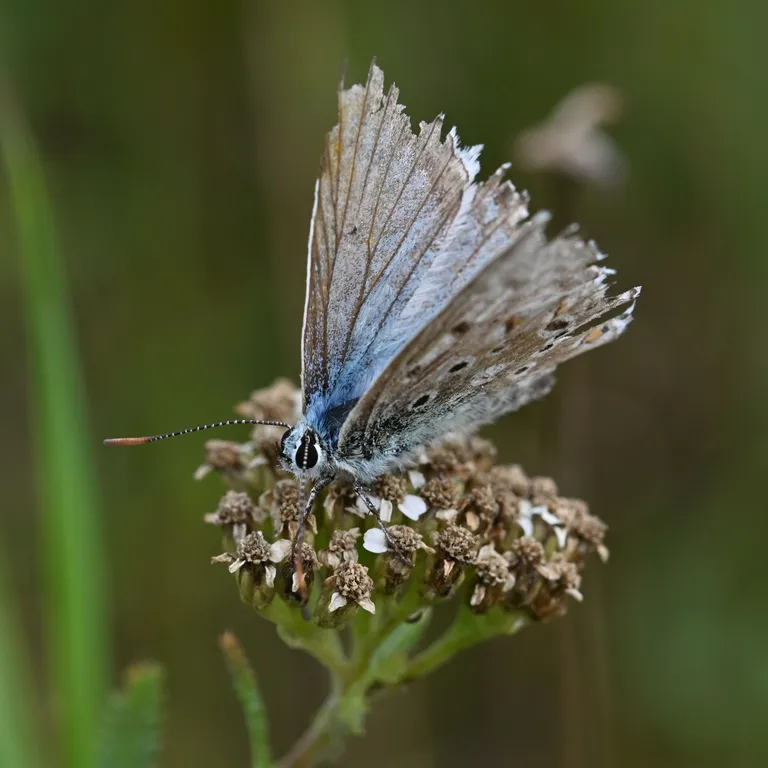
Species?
Lysandra coridon
